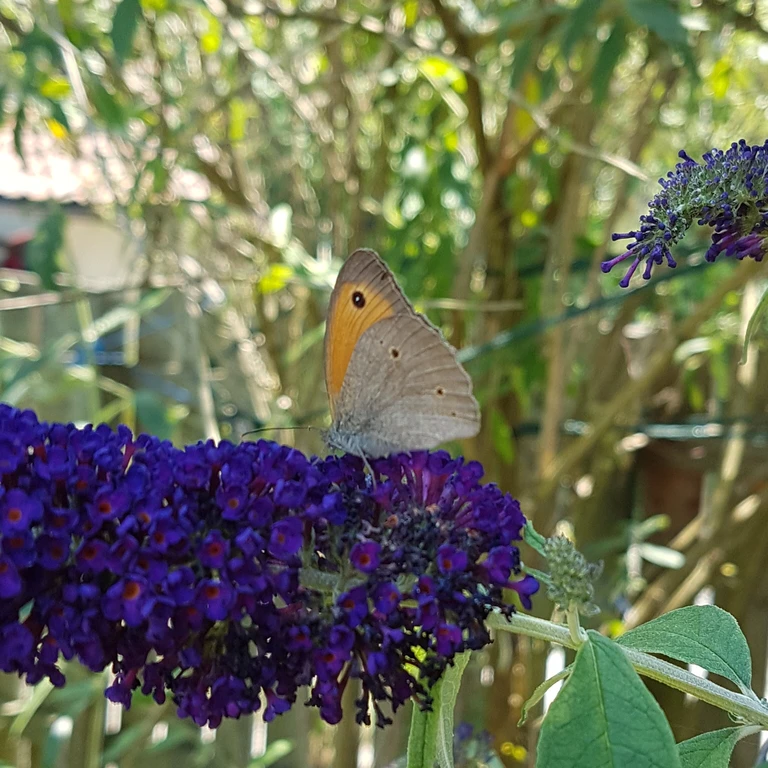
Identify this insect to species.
Maniola jurtina
